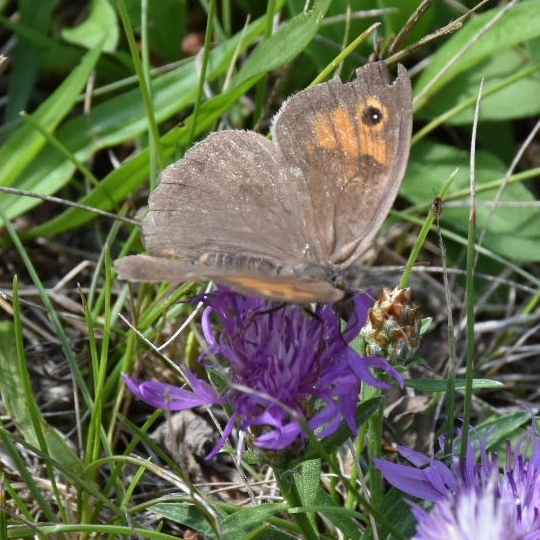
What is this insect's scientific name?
Maniola jurtina
